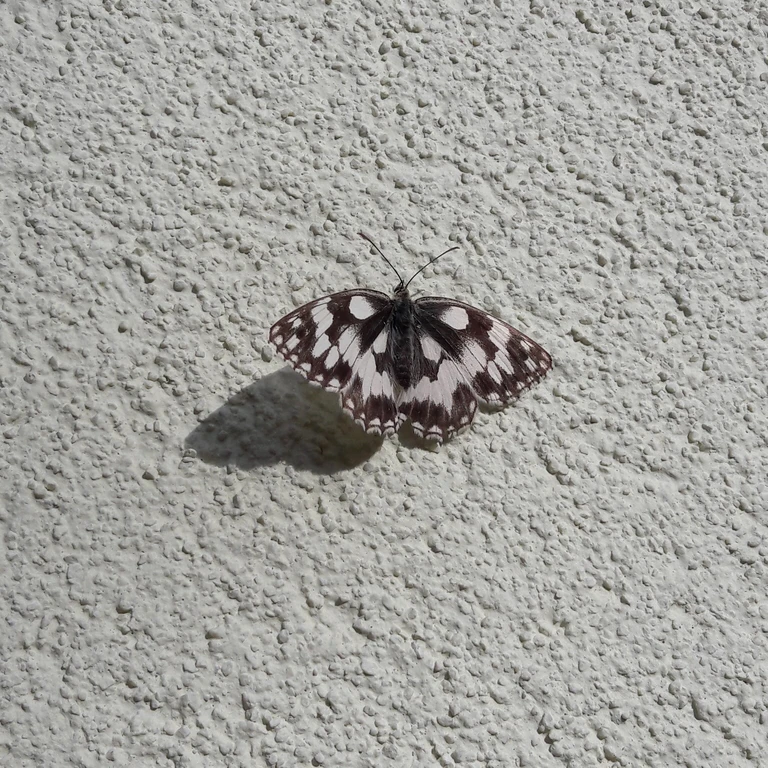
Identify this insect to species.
Melanargia galathea
